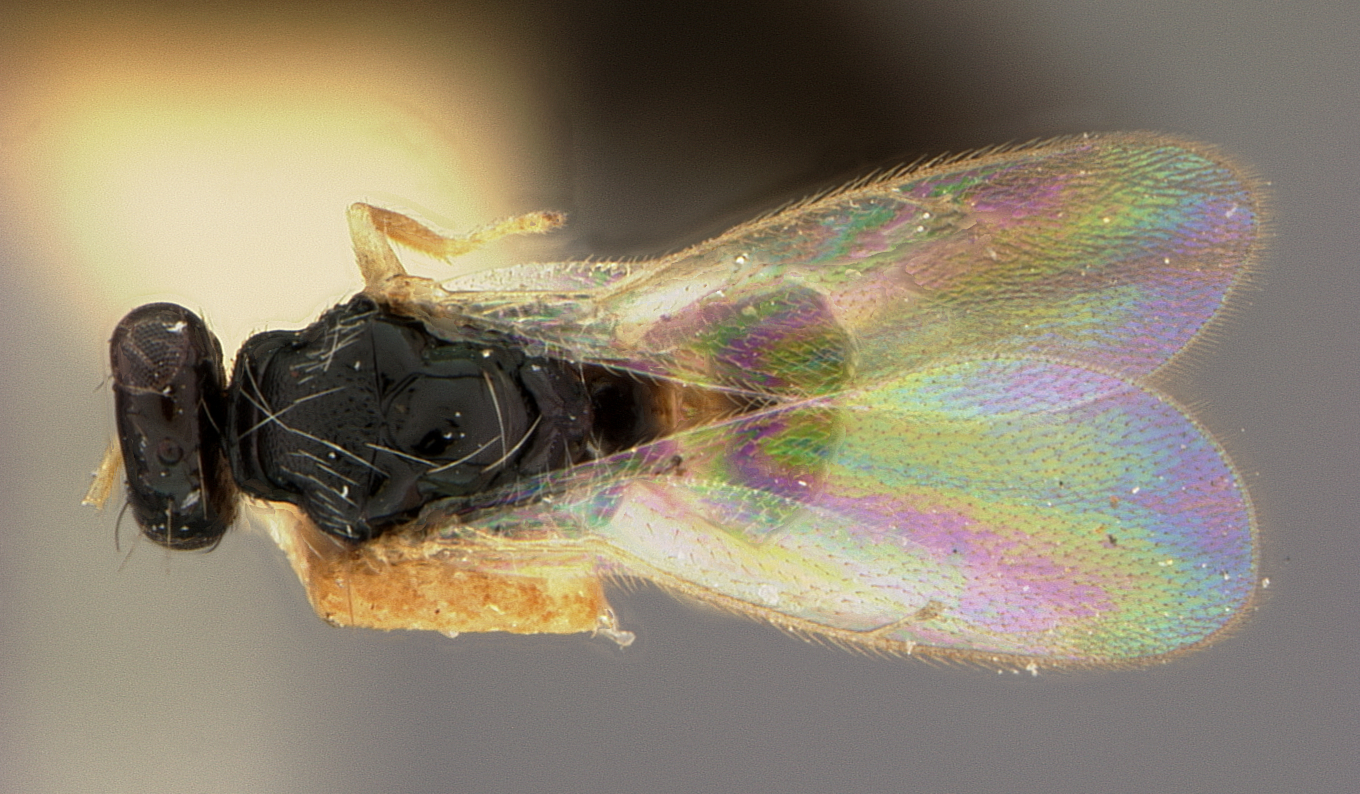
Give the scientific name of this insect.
Euplectrus japonicus
